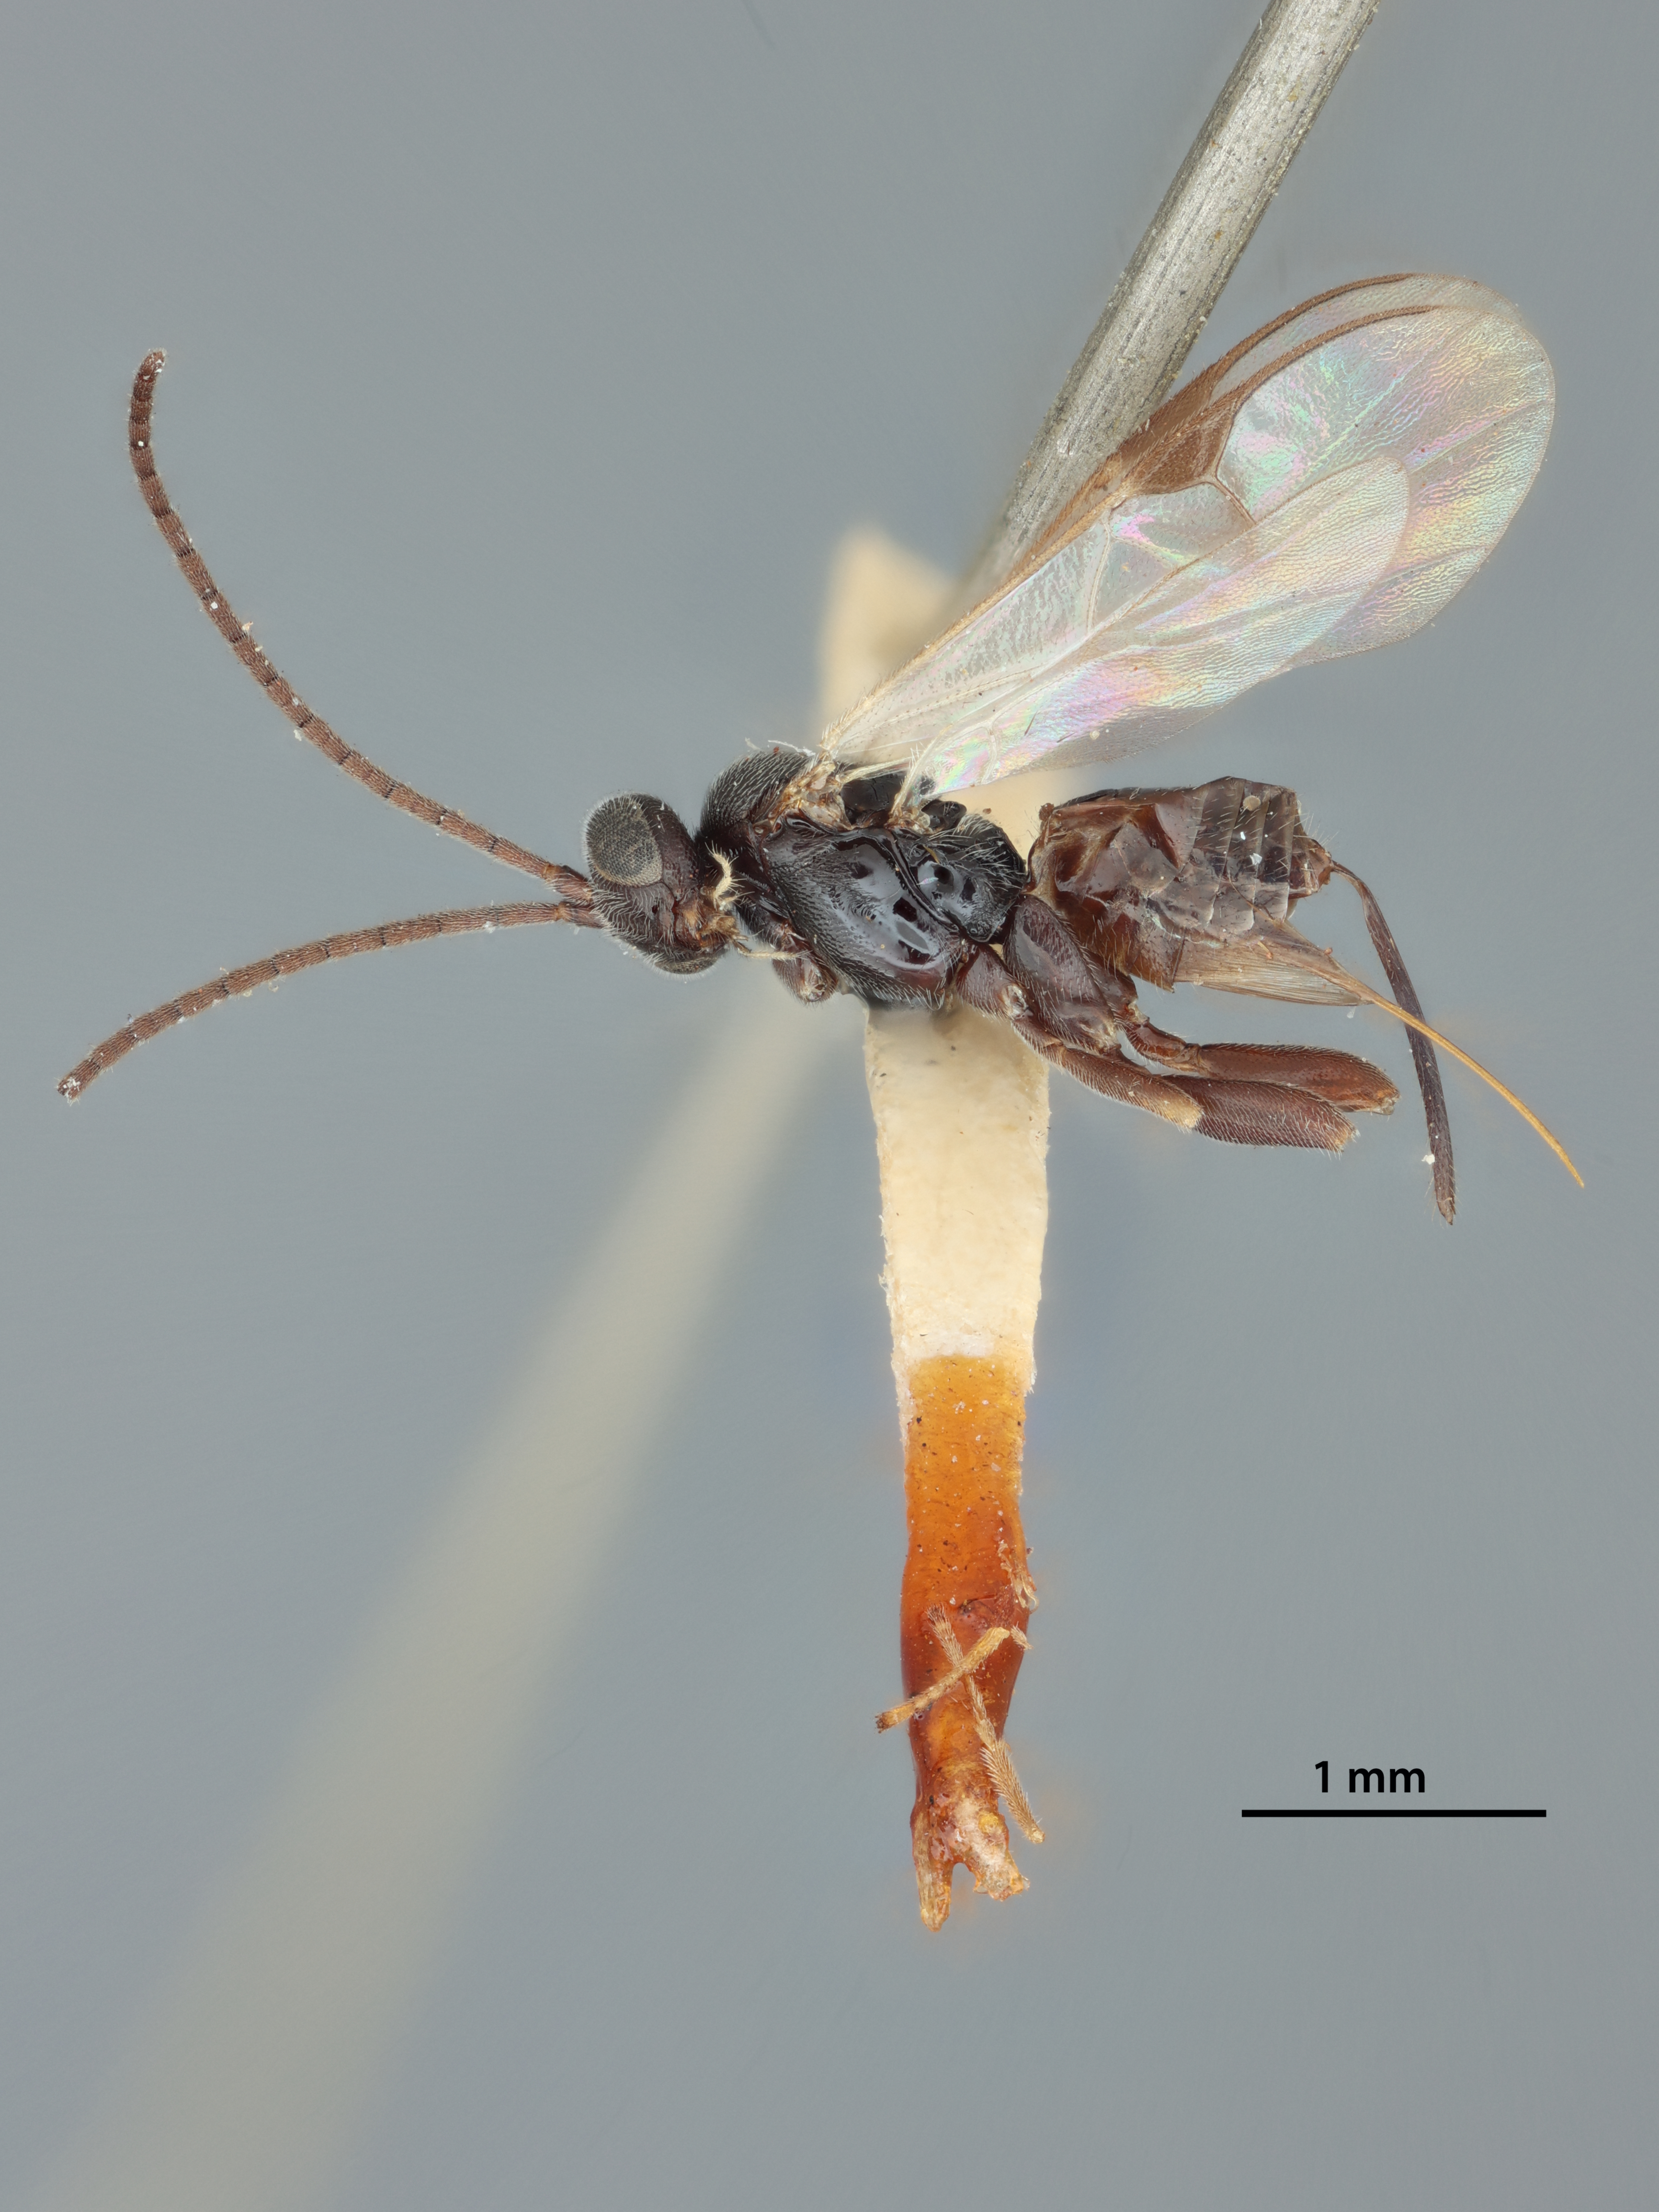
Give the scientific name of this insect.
Apanteles solox
